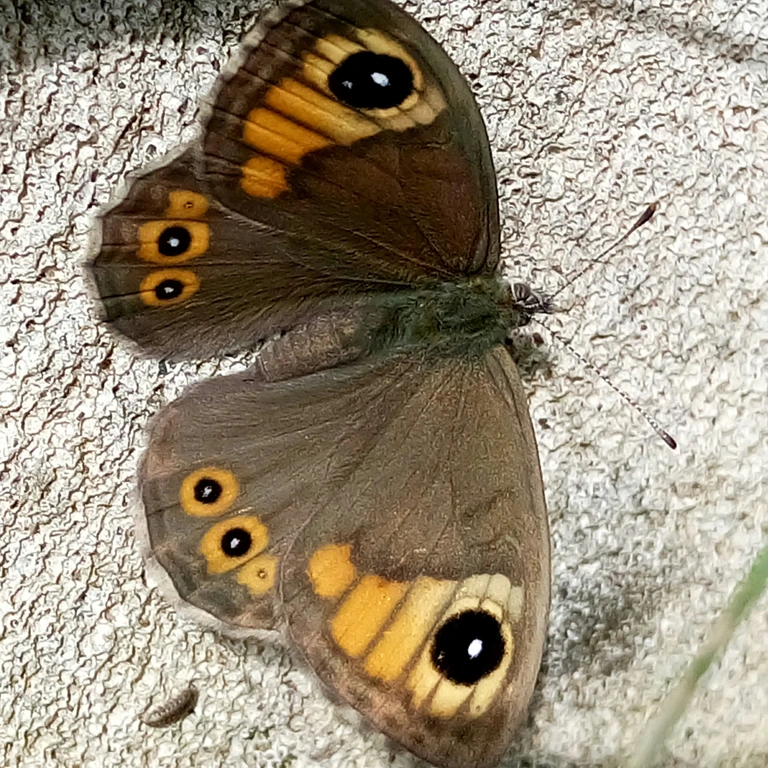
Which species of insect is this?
Lasiommata maera (also Pararge maera)
